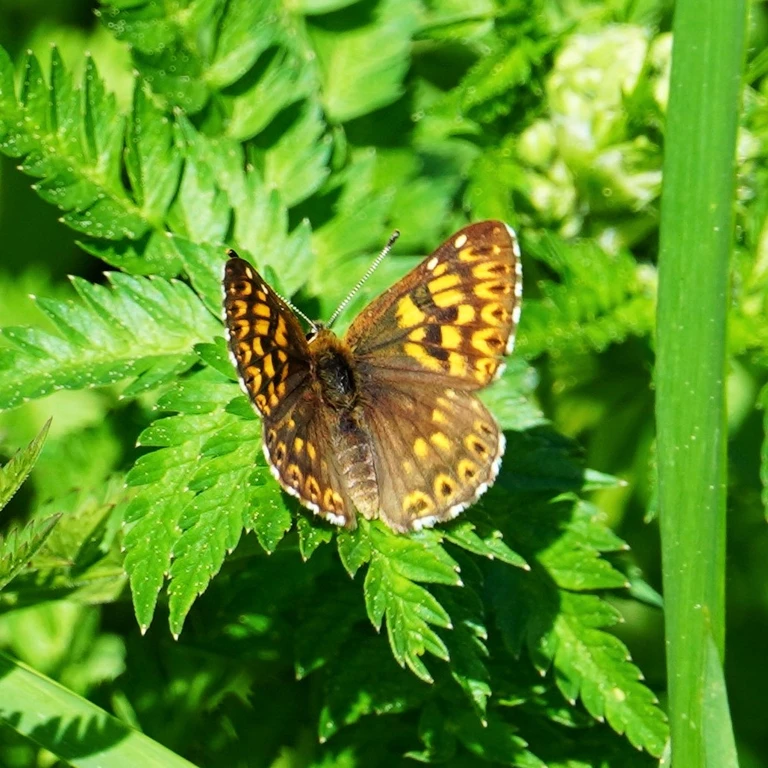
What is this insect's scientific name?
Hamearis lucina
